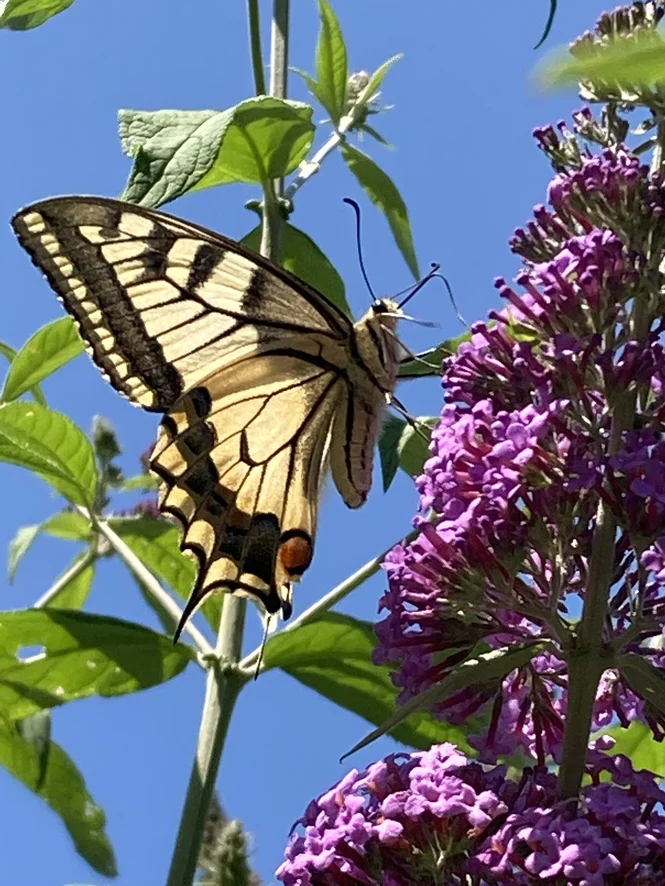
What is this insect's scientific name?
Papilio machaon
